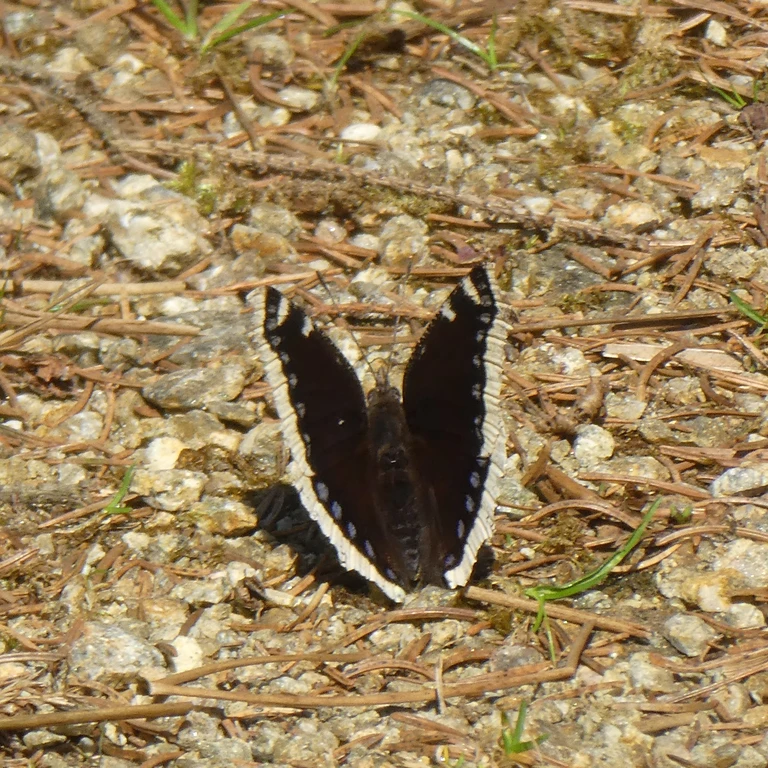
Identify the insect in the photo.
Nymphalis antiopa
